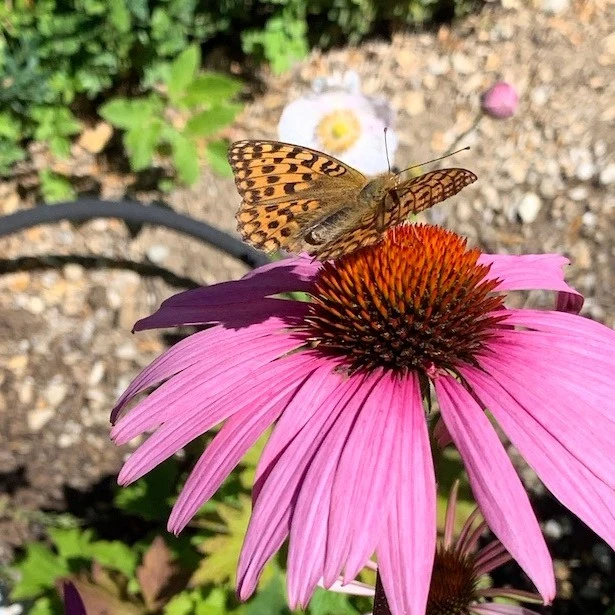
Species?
Argynnis paphia
